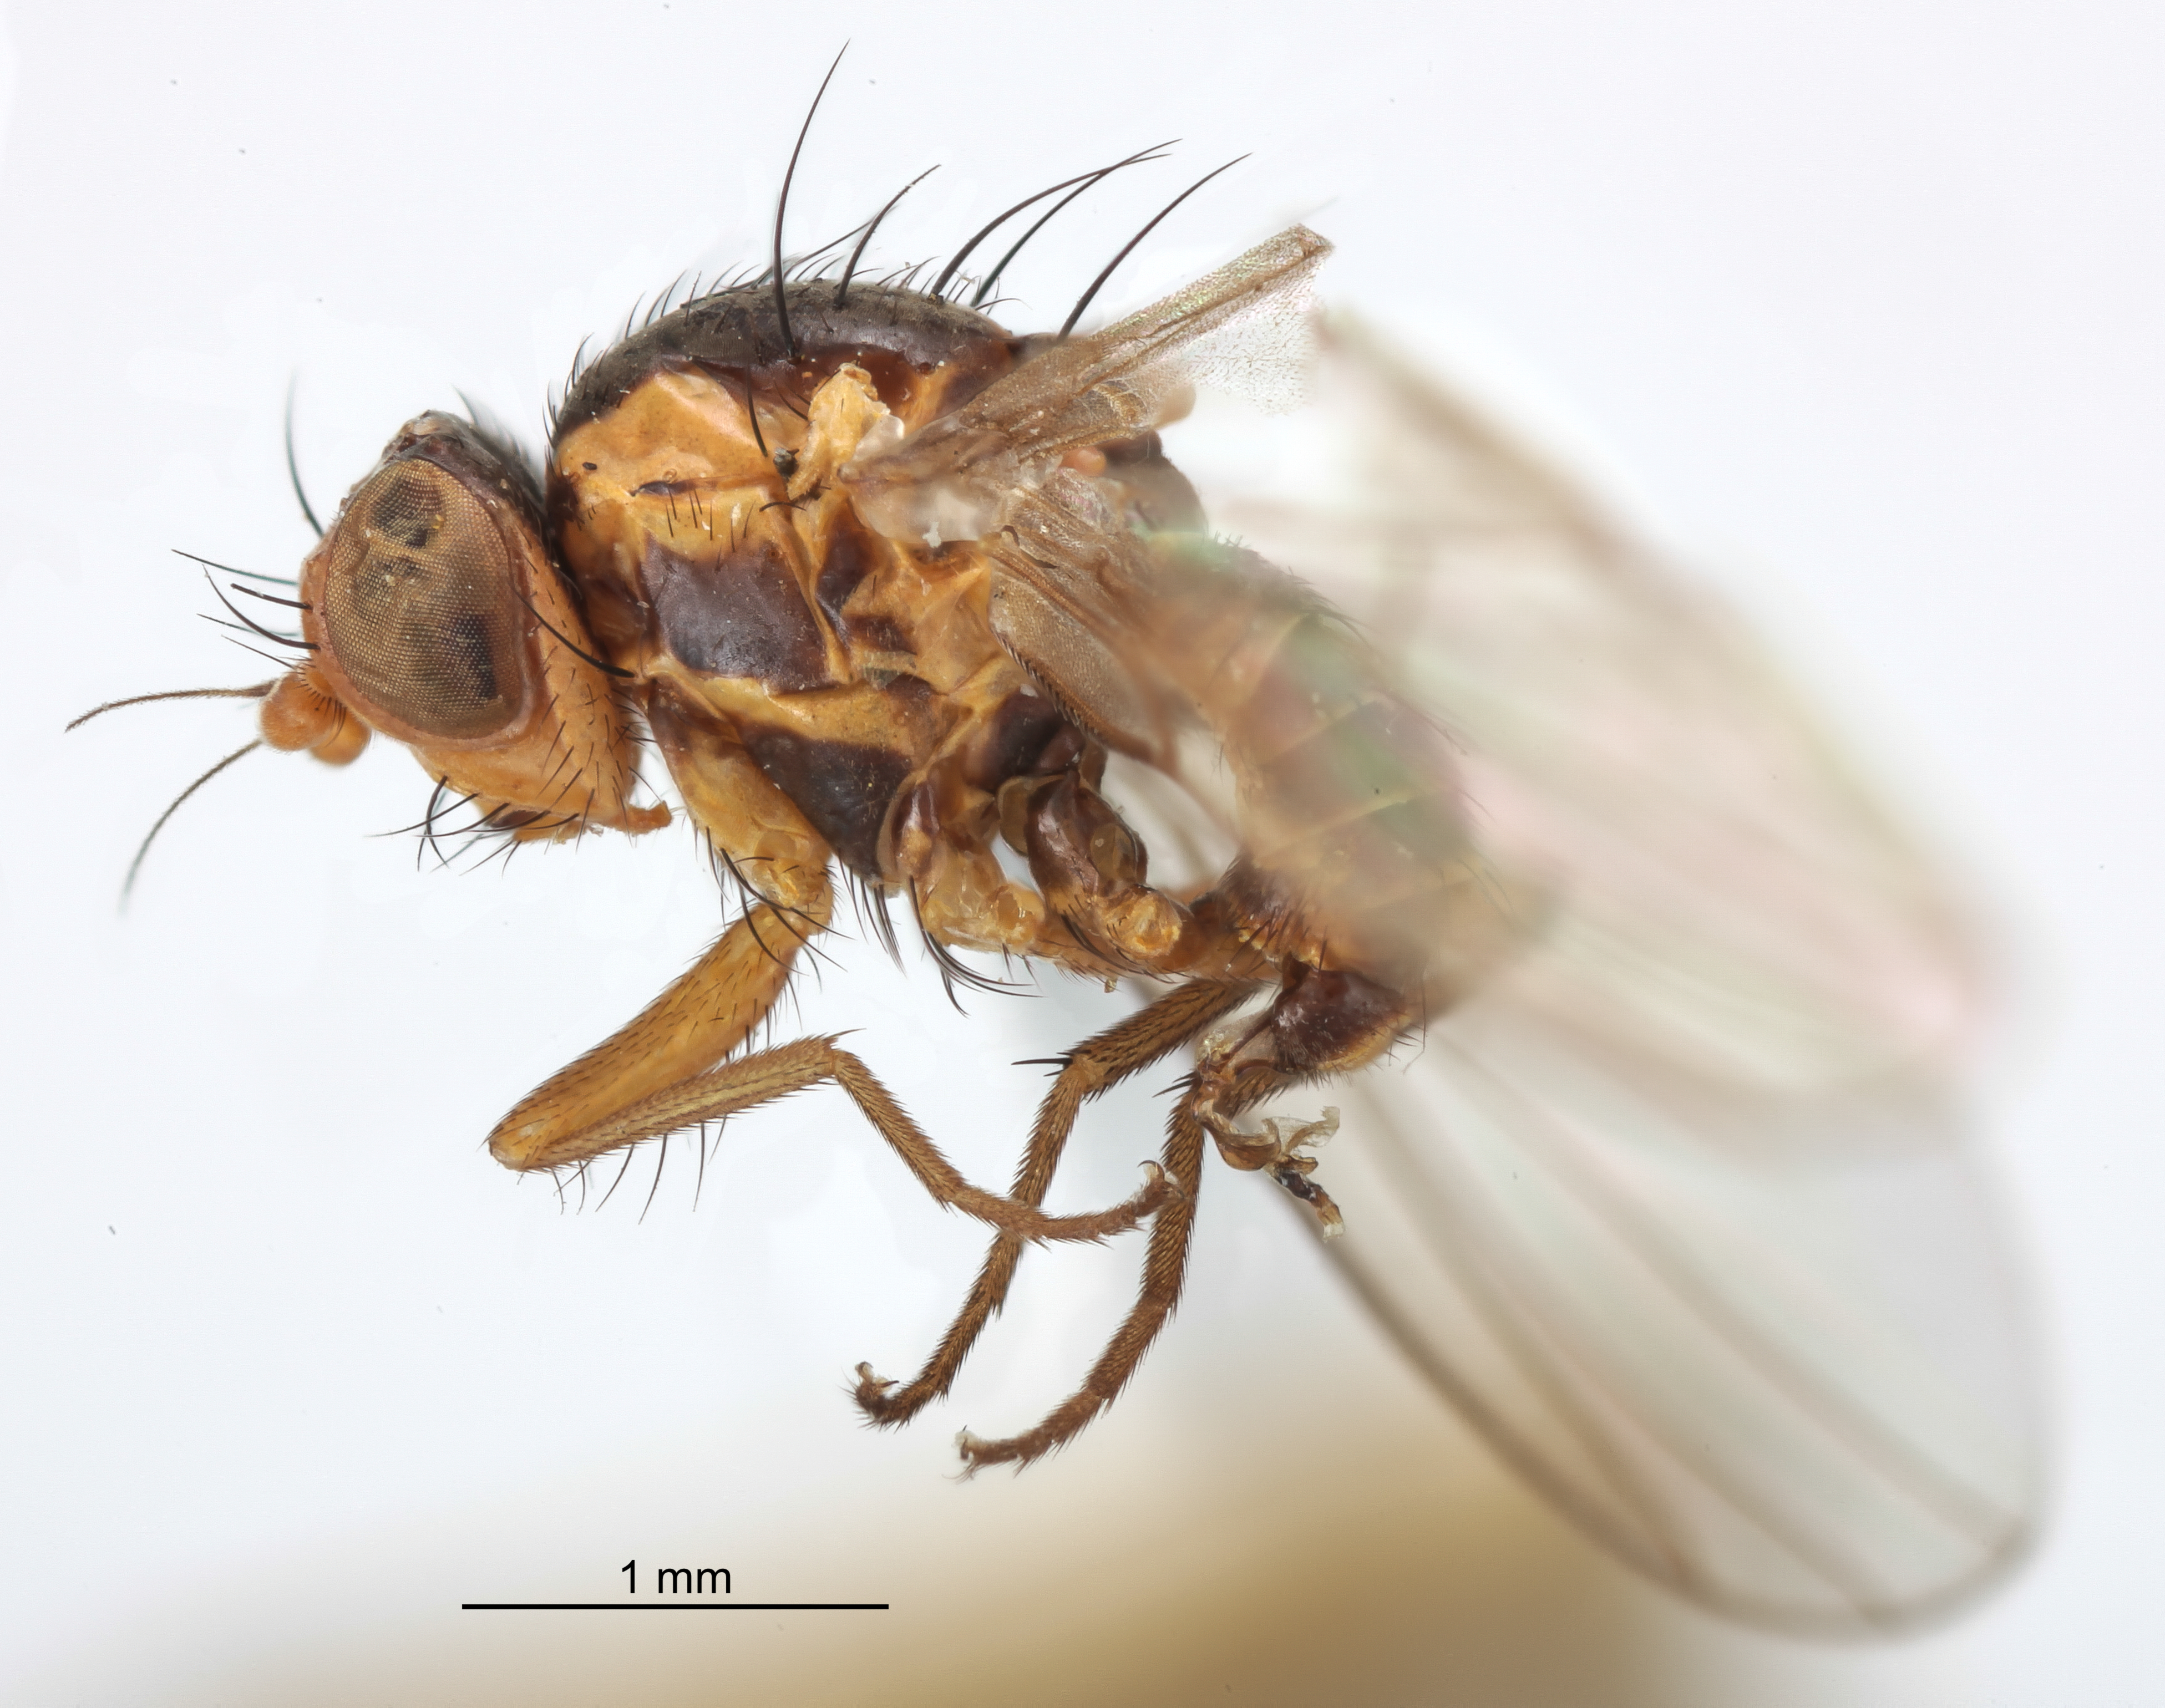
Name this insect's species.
Agromyza ecuadorensis
